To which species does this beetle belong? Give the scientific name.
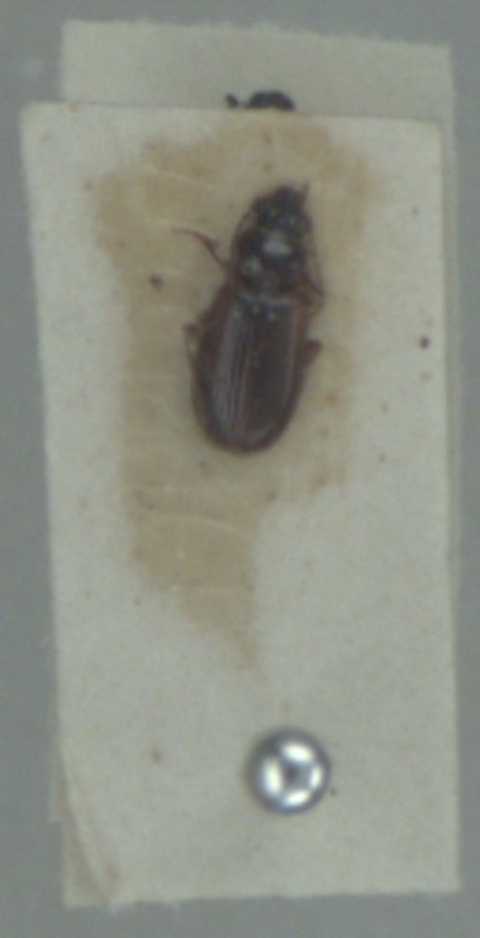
Trechus quadristriatus
